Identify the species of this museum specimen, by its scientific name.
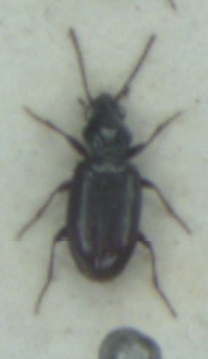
Bembidion normannum
